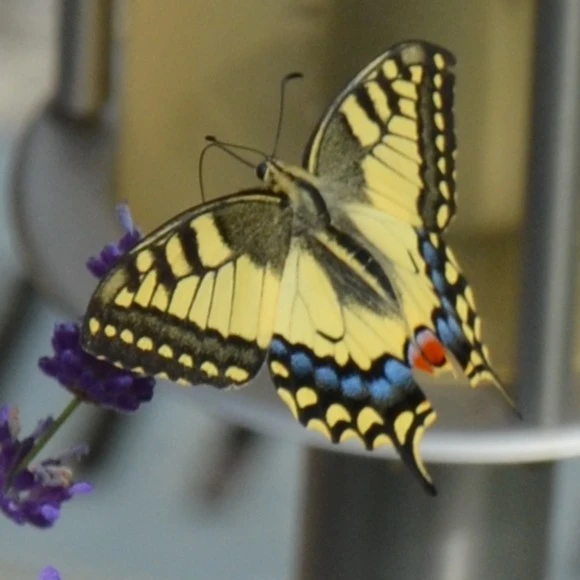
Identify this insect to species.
Papilio machaon
